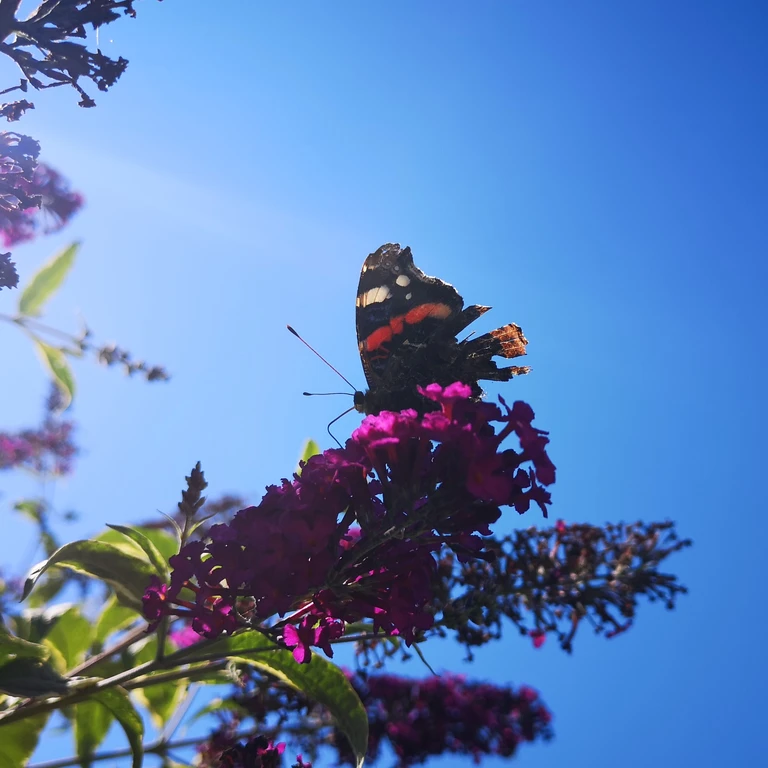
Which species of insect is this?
Vanessa atalanta
